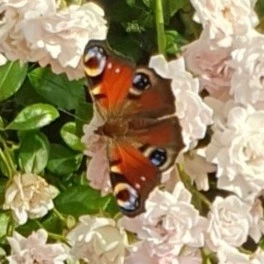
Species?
Aglais io
